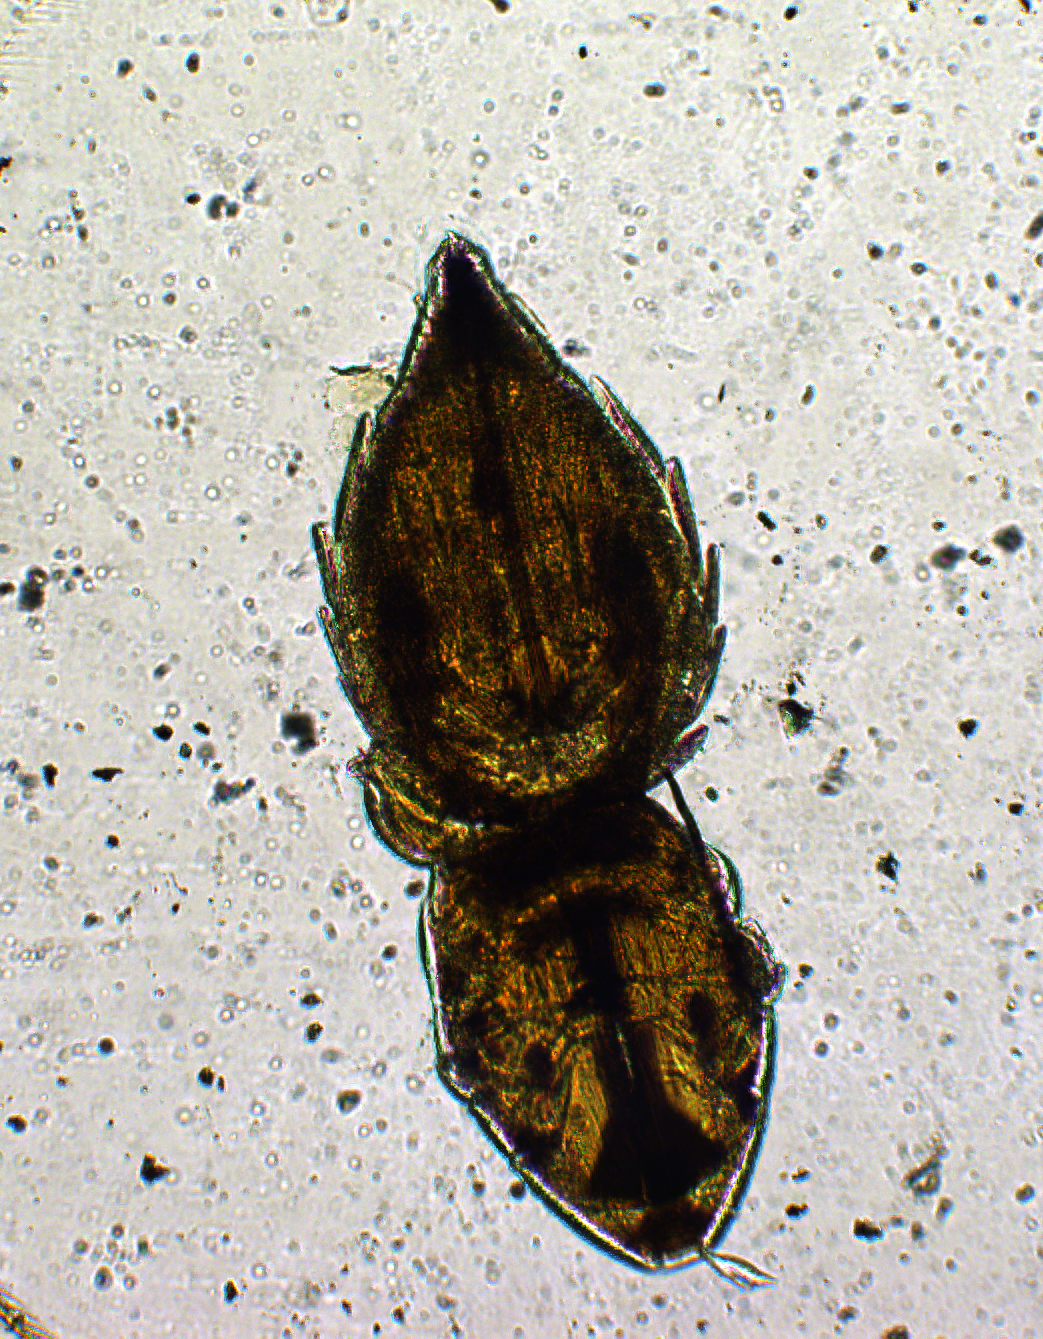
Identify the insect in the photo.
Tetrastichus bicolor
